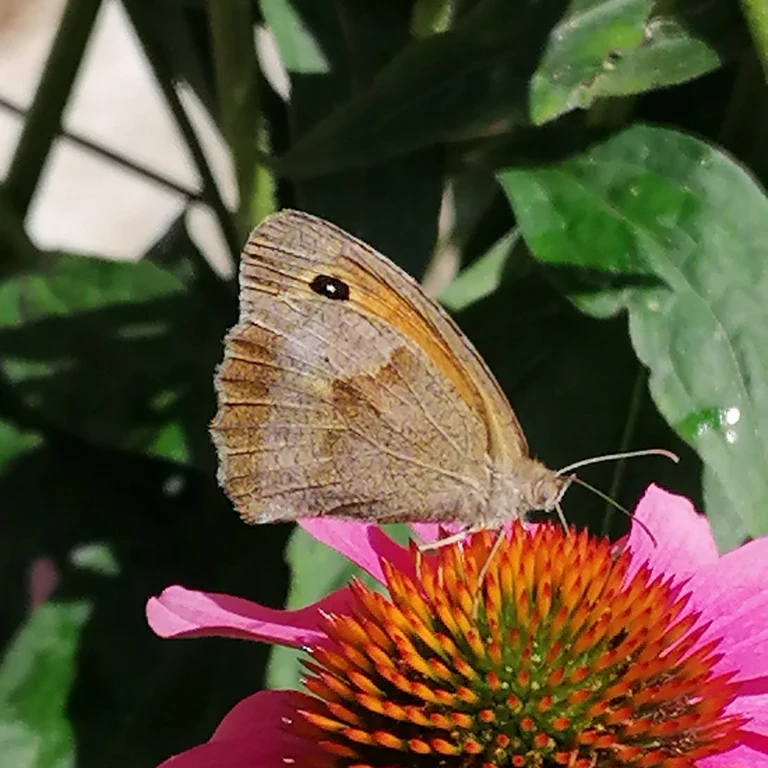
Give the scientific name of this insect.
Maniola jurtina
